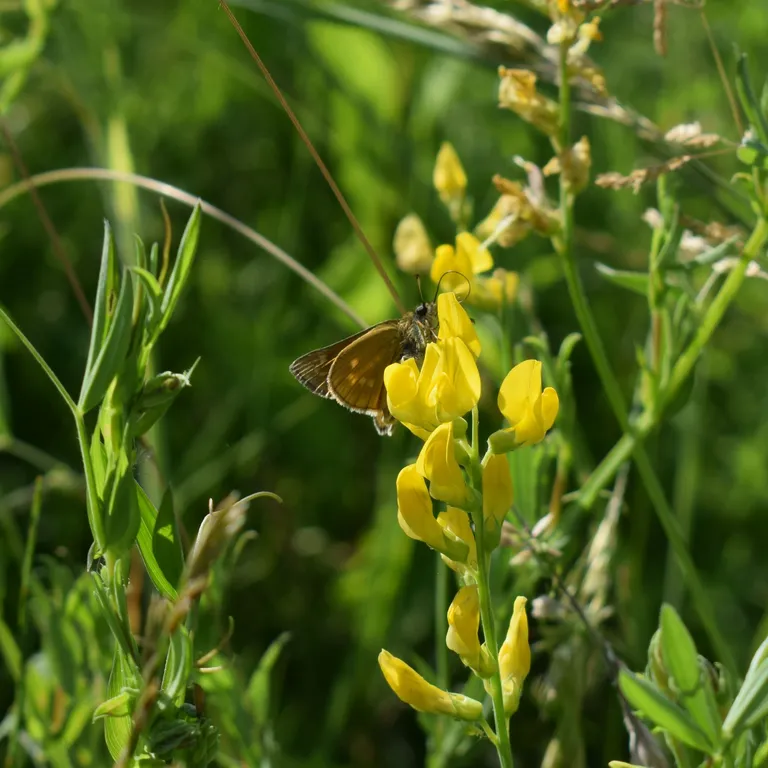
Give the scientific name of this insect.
Ochlodes sylvanus (also Ochlodes venata)
